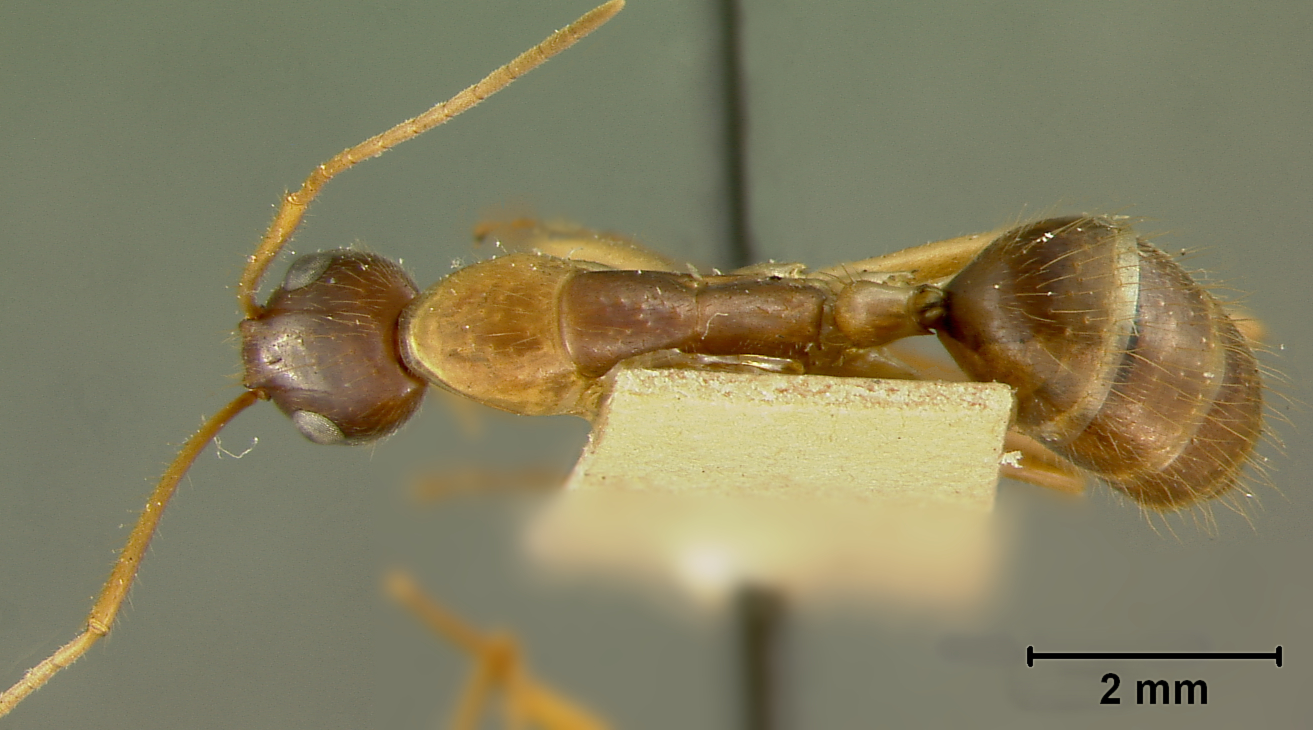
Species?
Camponotus maculatus
